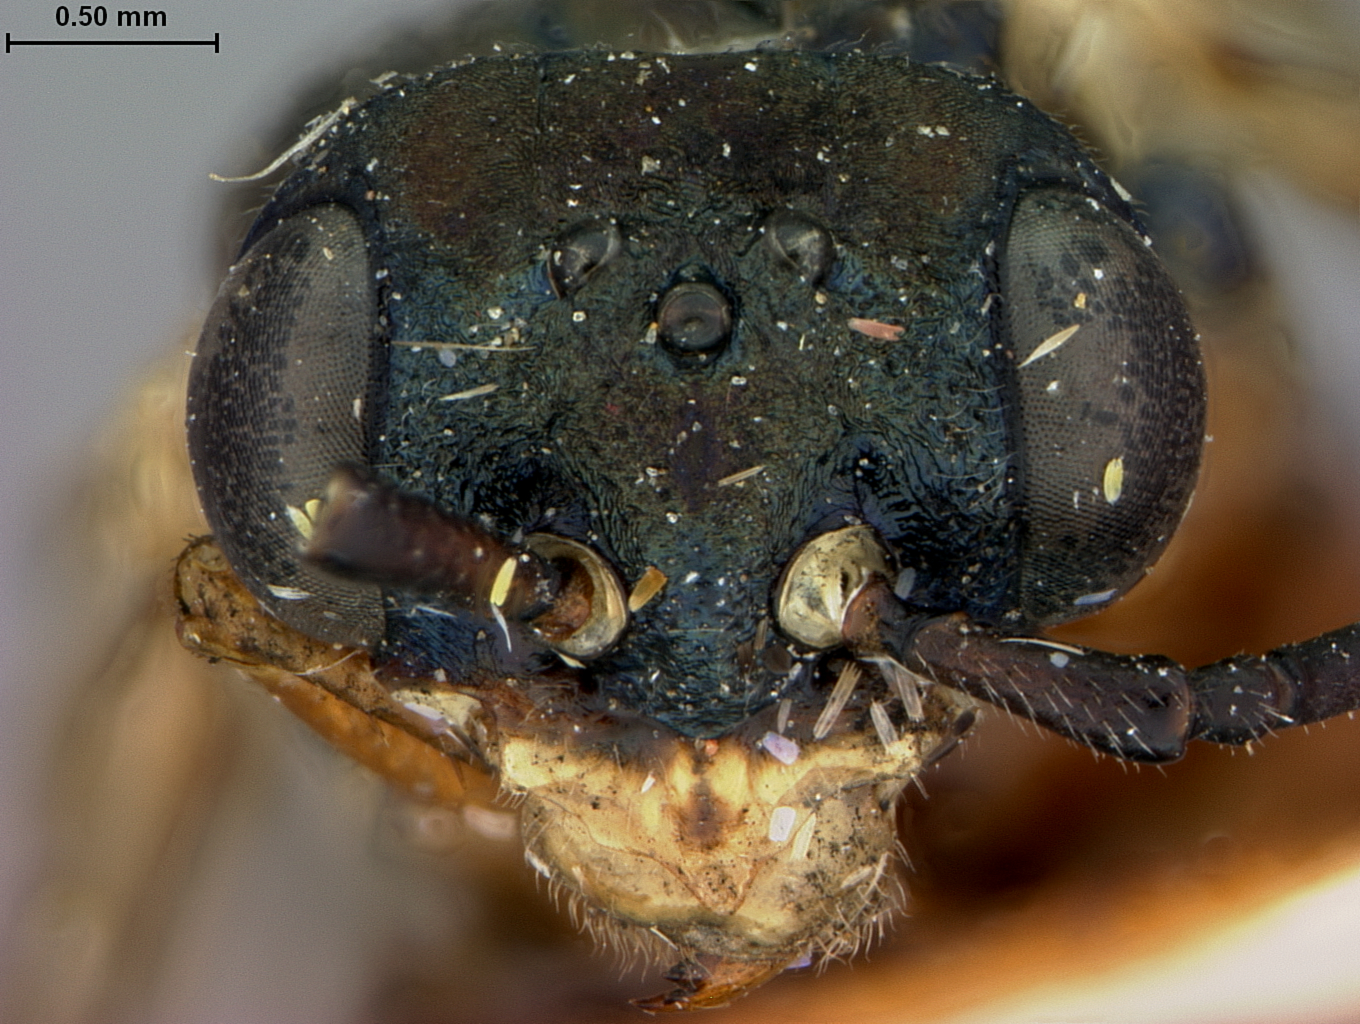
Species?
Odontophyes bicoloripes
